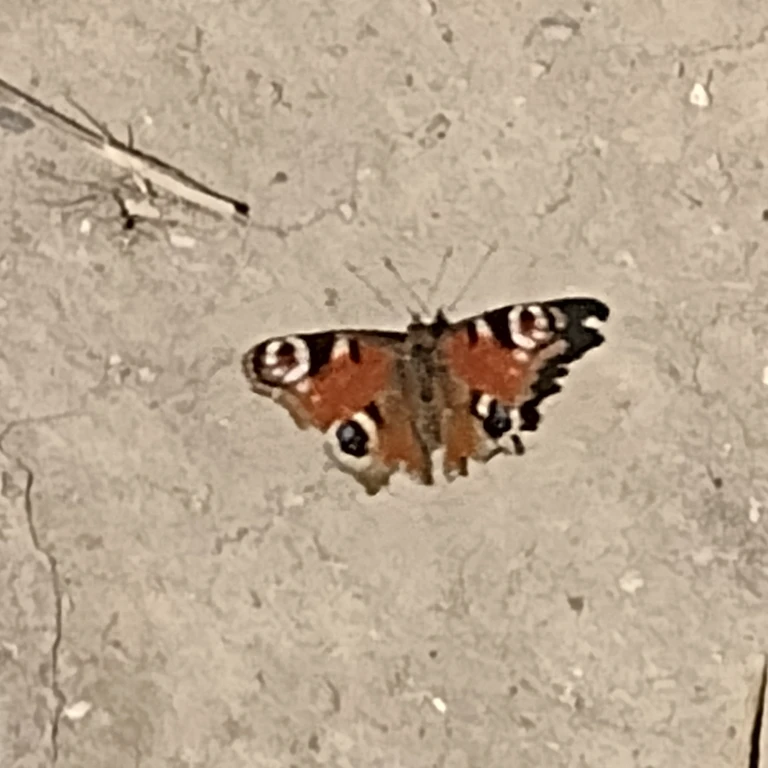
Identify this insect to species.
Aglais io
